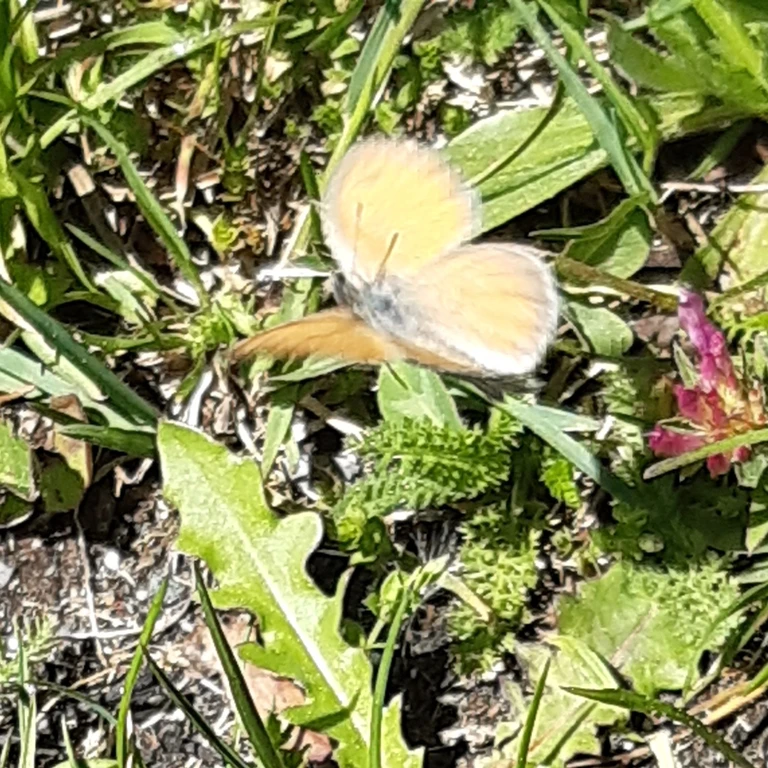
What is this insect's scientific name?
Coenonympha pamphilus
